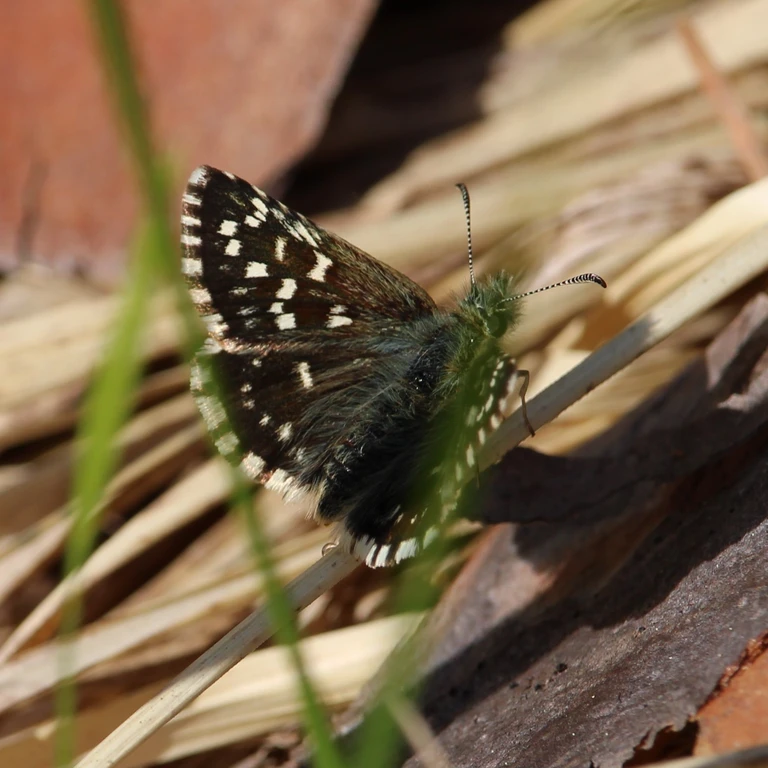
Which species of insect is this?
Pyrgus malvae
